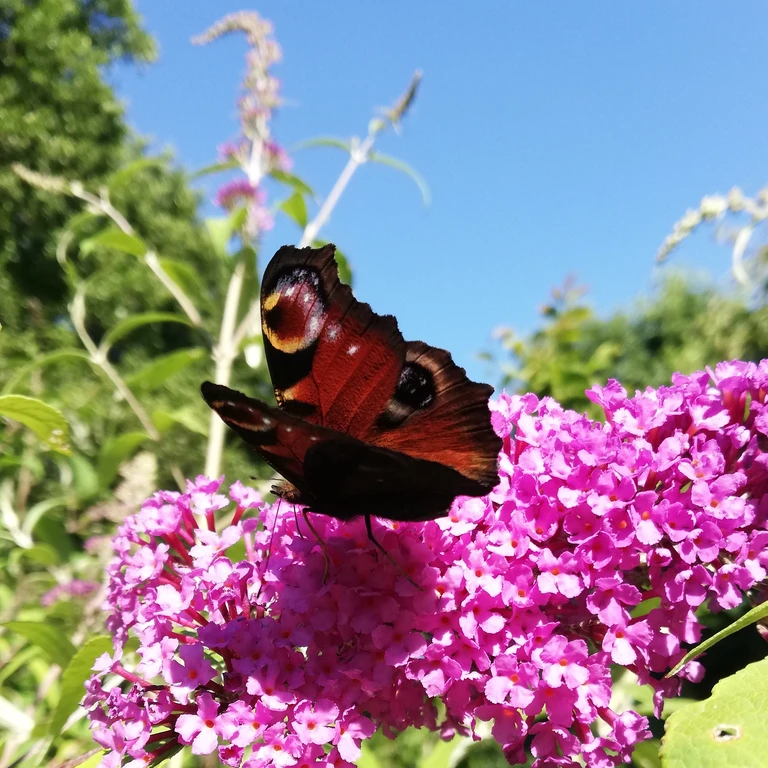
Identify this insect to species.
Aglais io
